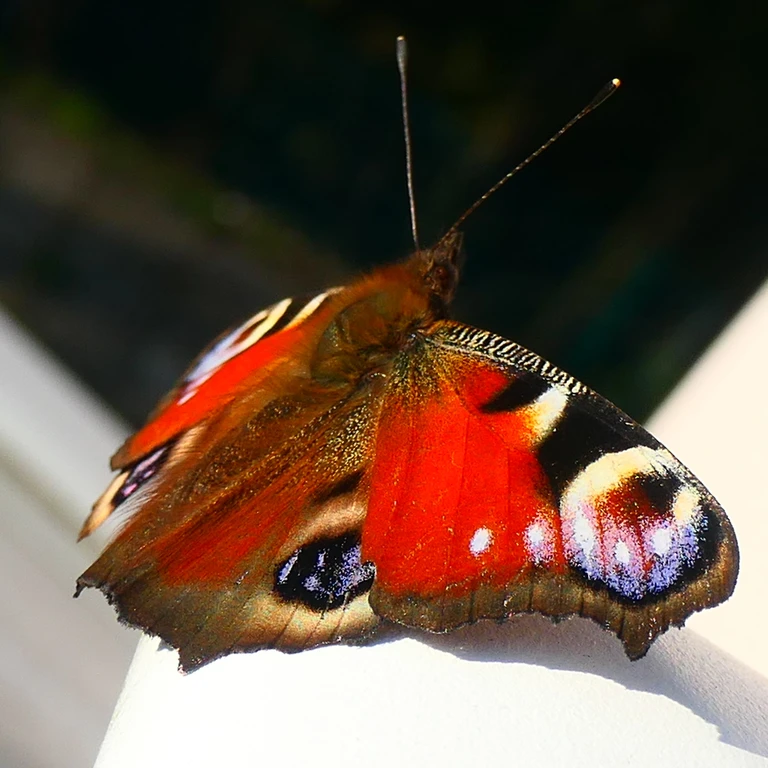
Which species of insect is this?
Aglais io
